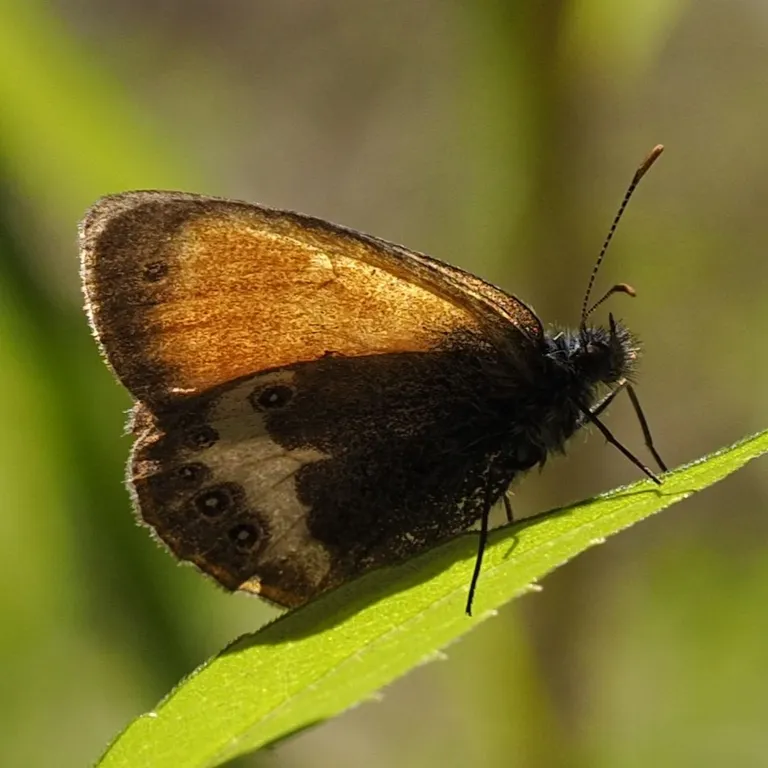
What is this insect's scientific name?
Coenonympha arcania
